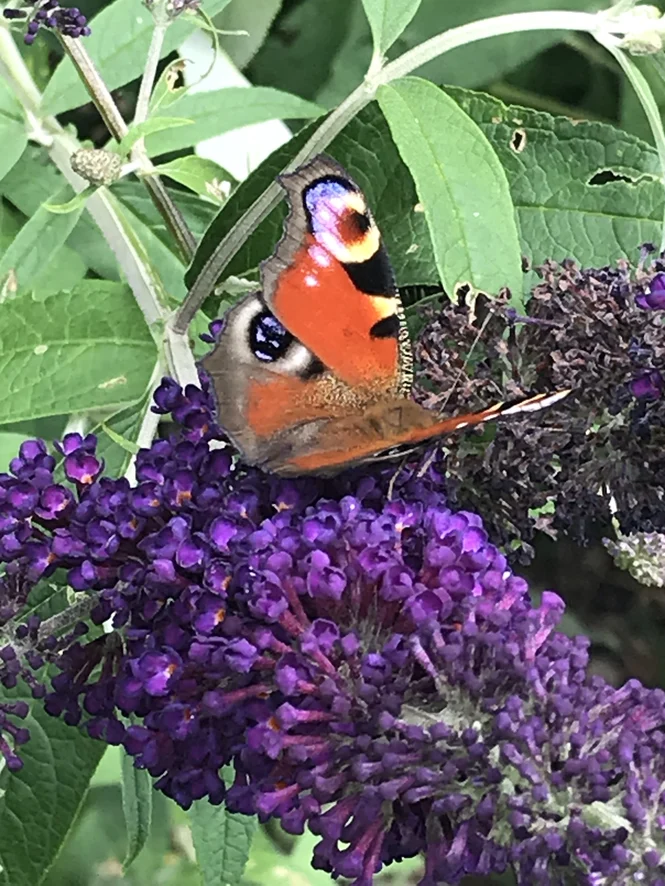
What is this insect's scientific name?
Aglais io
